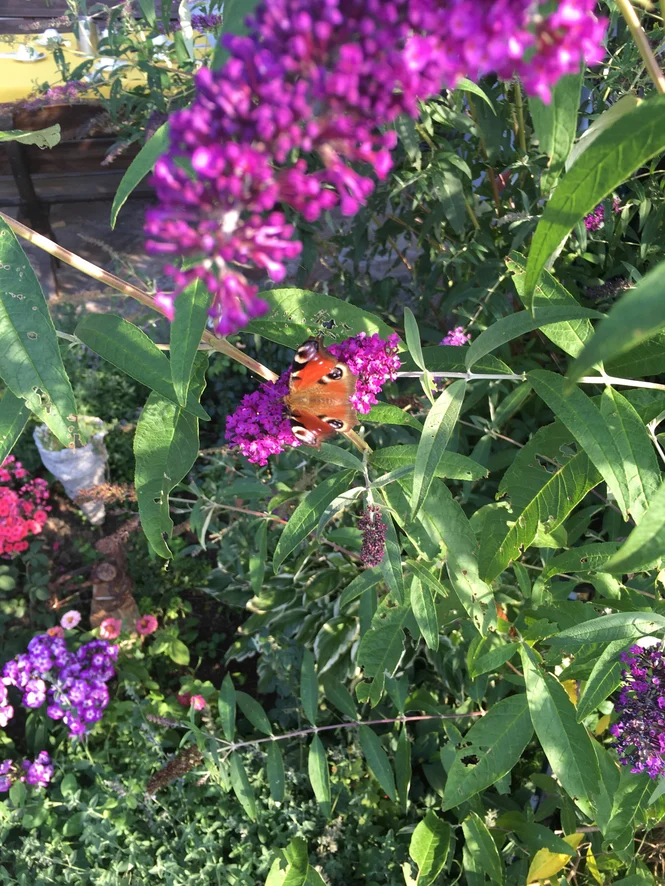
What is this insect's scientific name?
Aglais io
